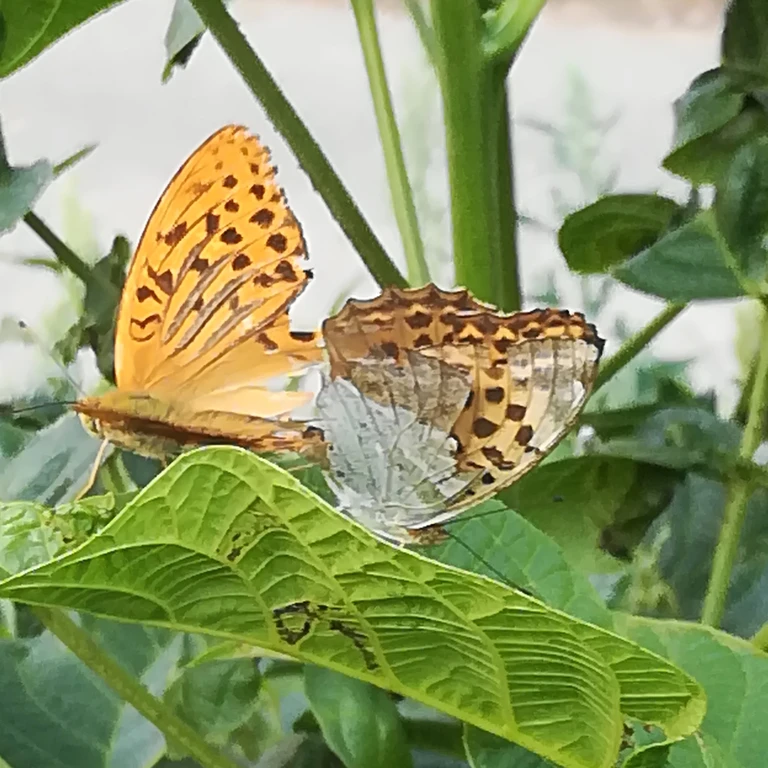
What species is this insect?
Argynnis paphia
